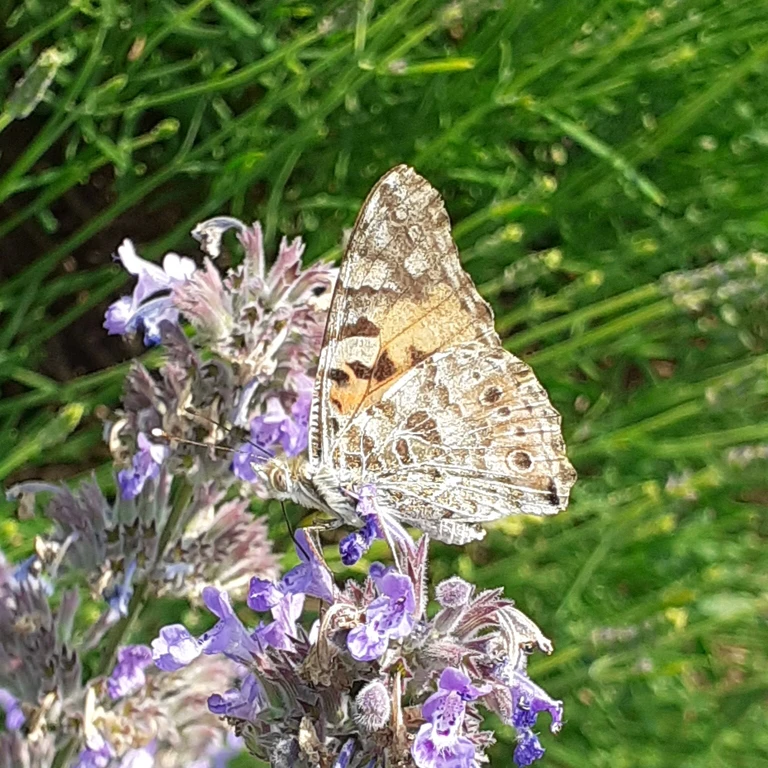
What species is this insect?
Vanessa cardui
